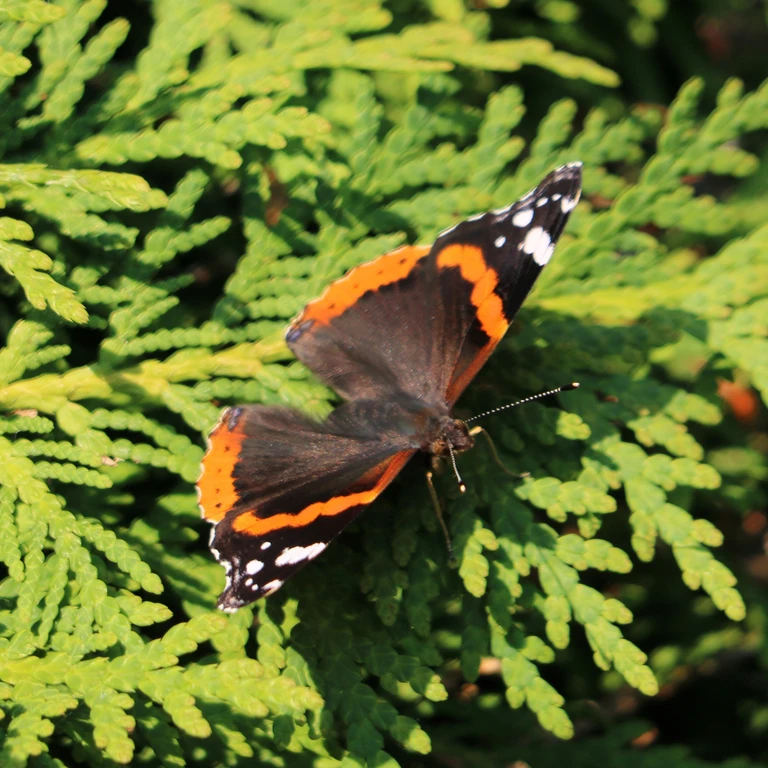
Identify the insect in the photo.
Vanessa atalanta
